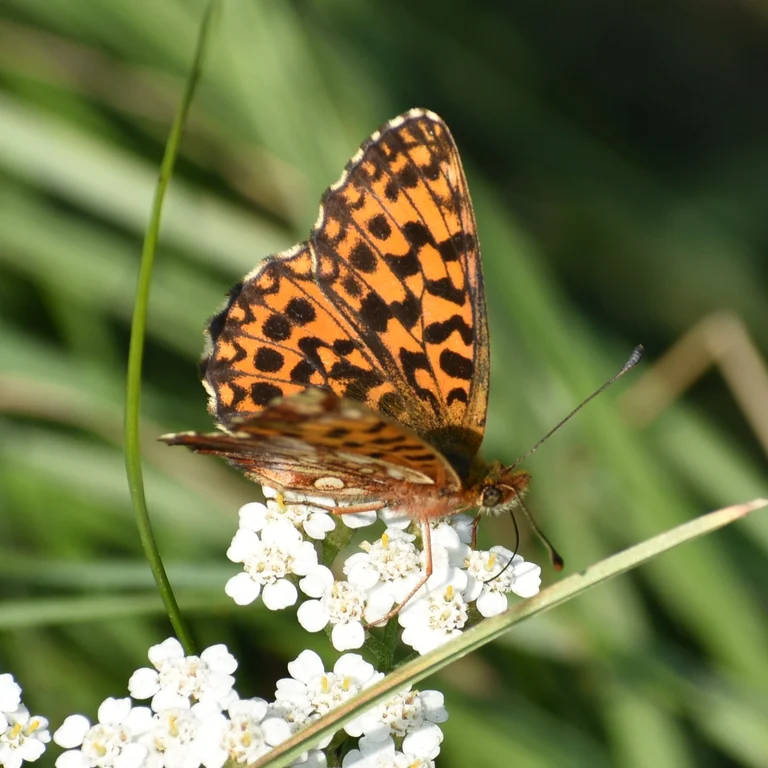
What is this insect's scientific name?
Boloria dia
